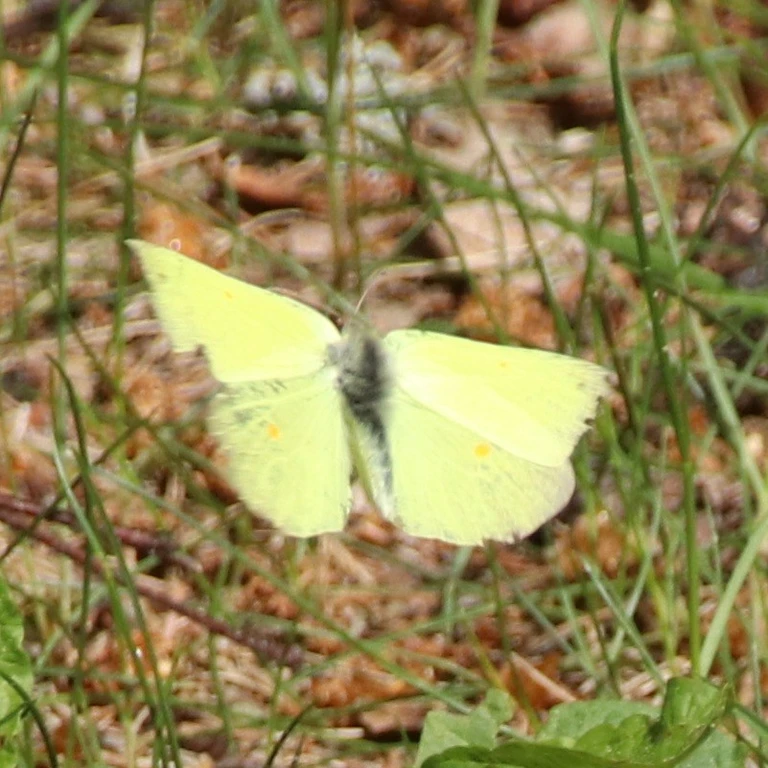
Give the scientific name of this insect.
Gonepteryx rhamni
